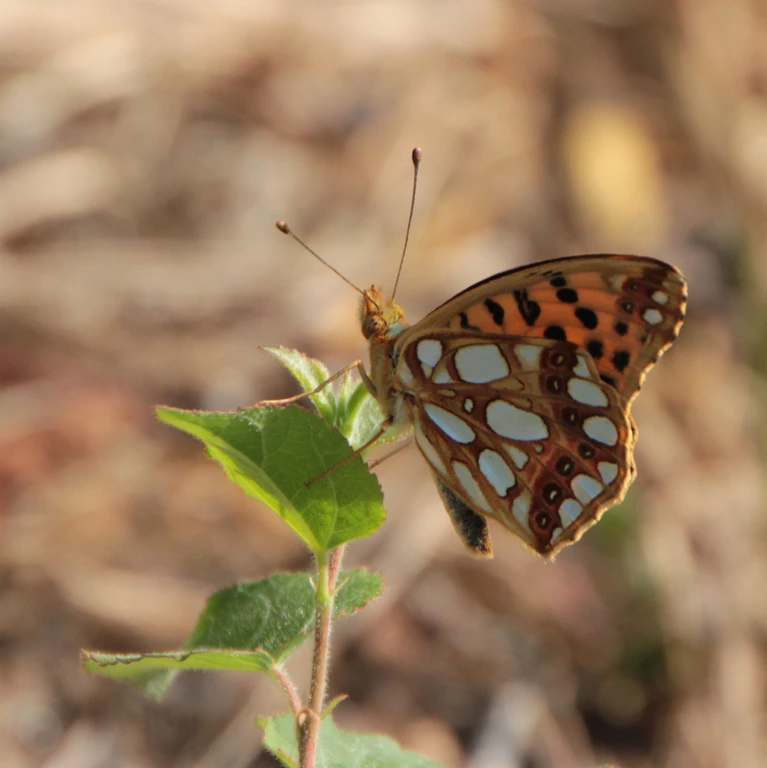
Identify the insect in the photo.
Issoria lathonia
